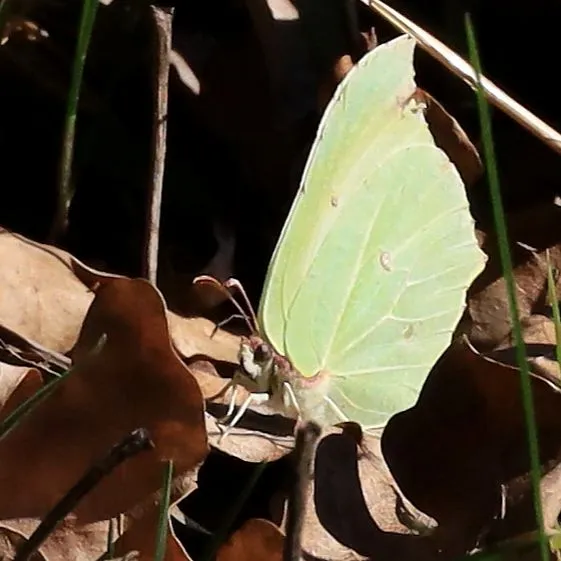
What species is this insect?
Gonepteryx rhamni
